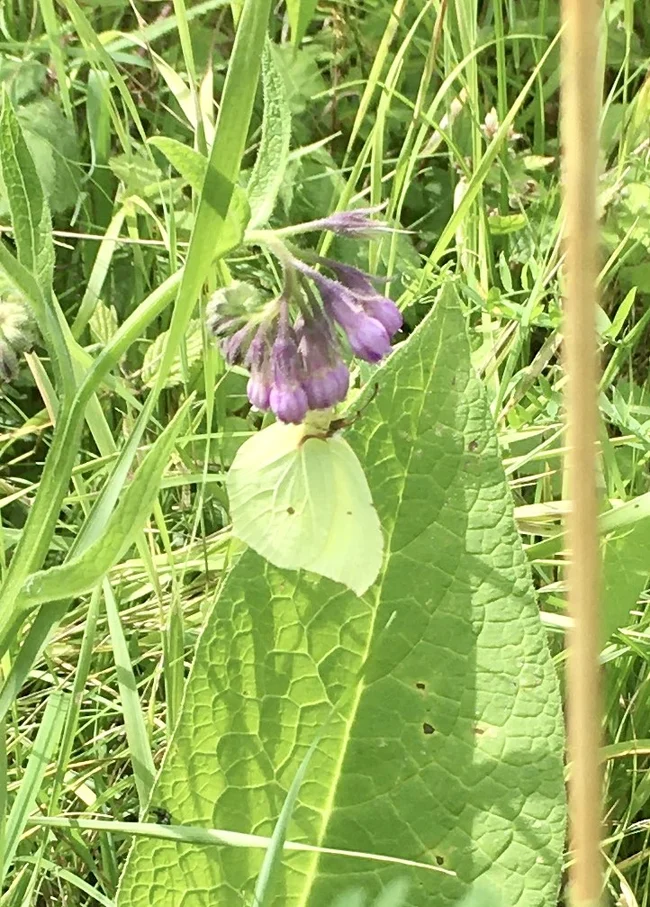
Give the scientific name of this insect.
Gonepteryx rhamni
